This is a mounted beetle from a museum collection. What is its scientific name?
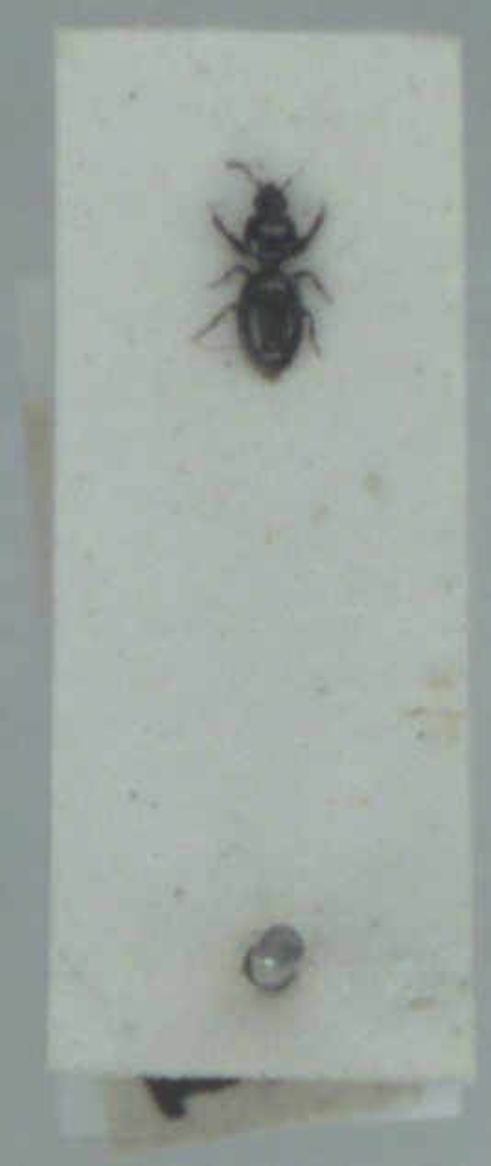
Dyschirius globosus
